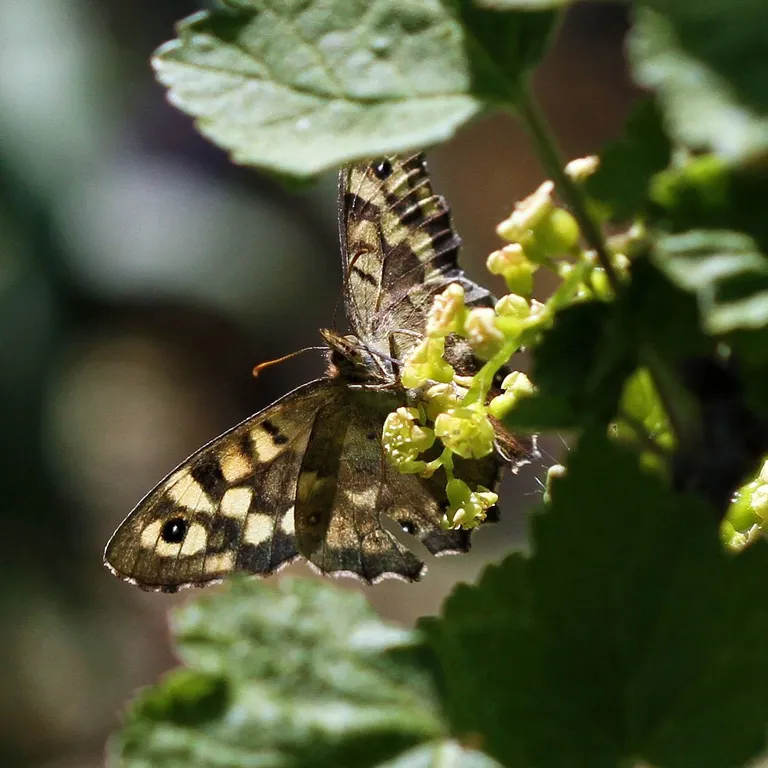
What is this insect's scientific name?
Pararge aegeria
